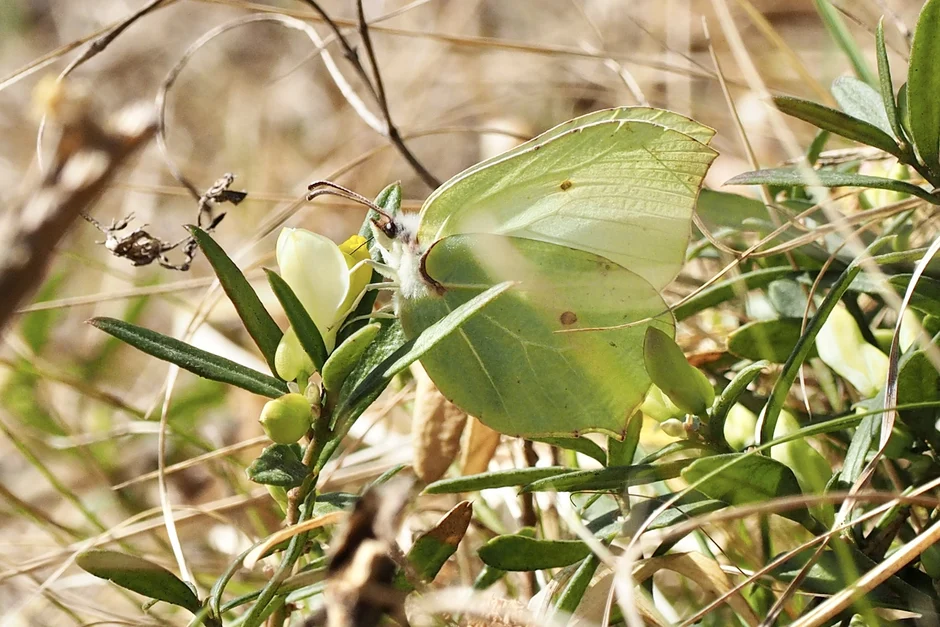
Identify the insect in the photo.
Gonepteryx rhamni
